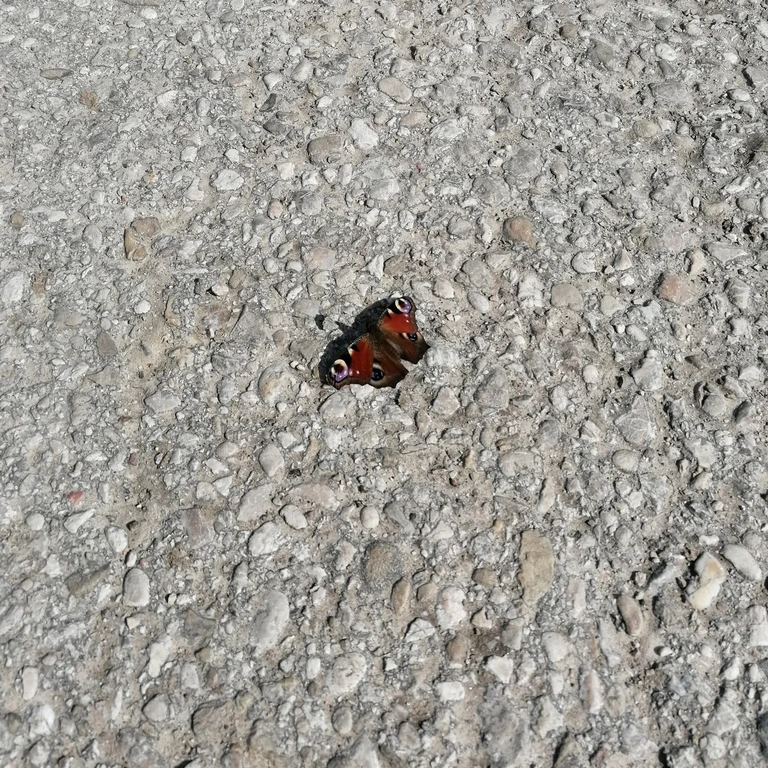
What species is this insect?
Aglais io
